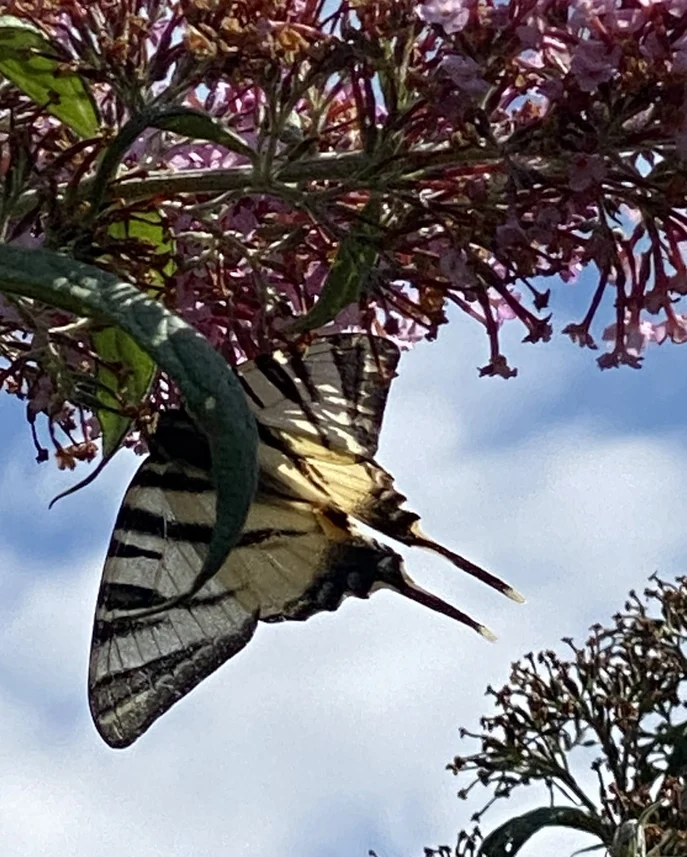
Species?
Iphiclides podalirius
